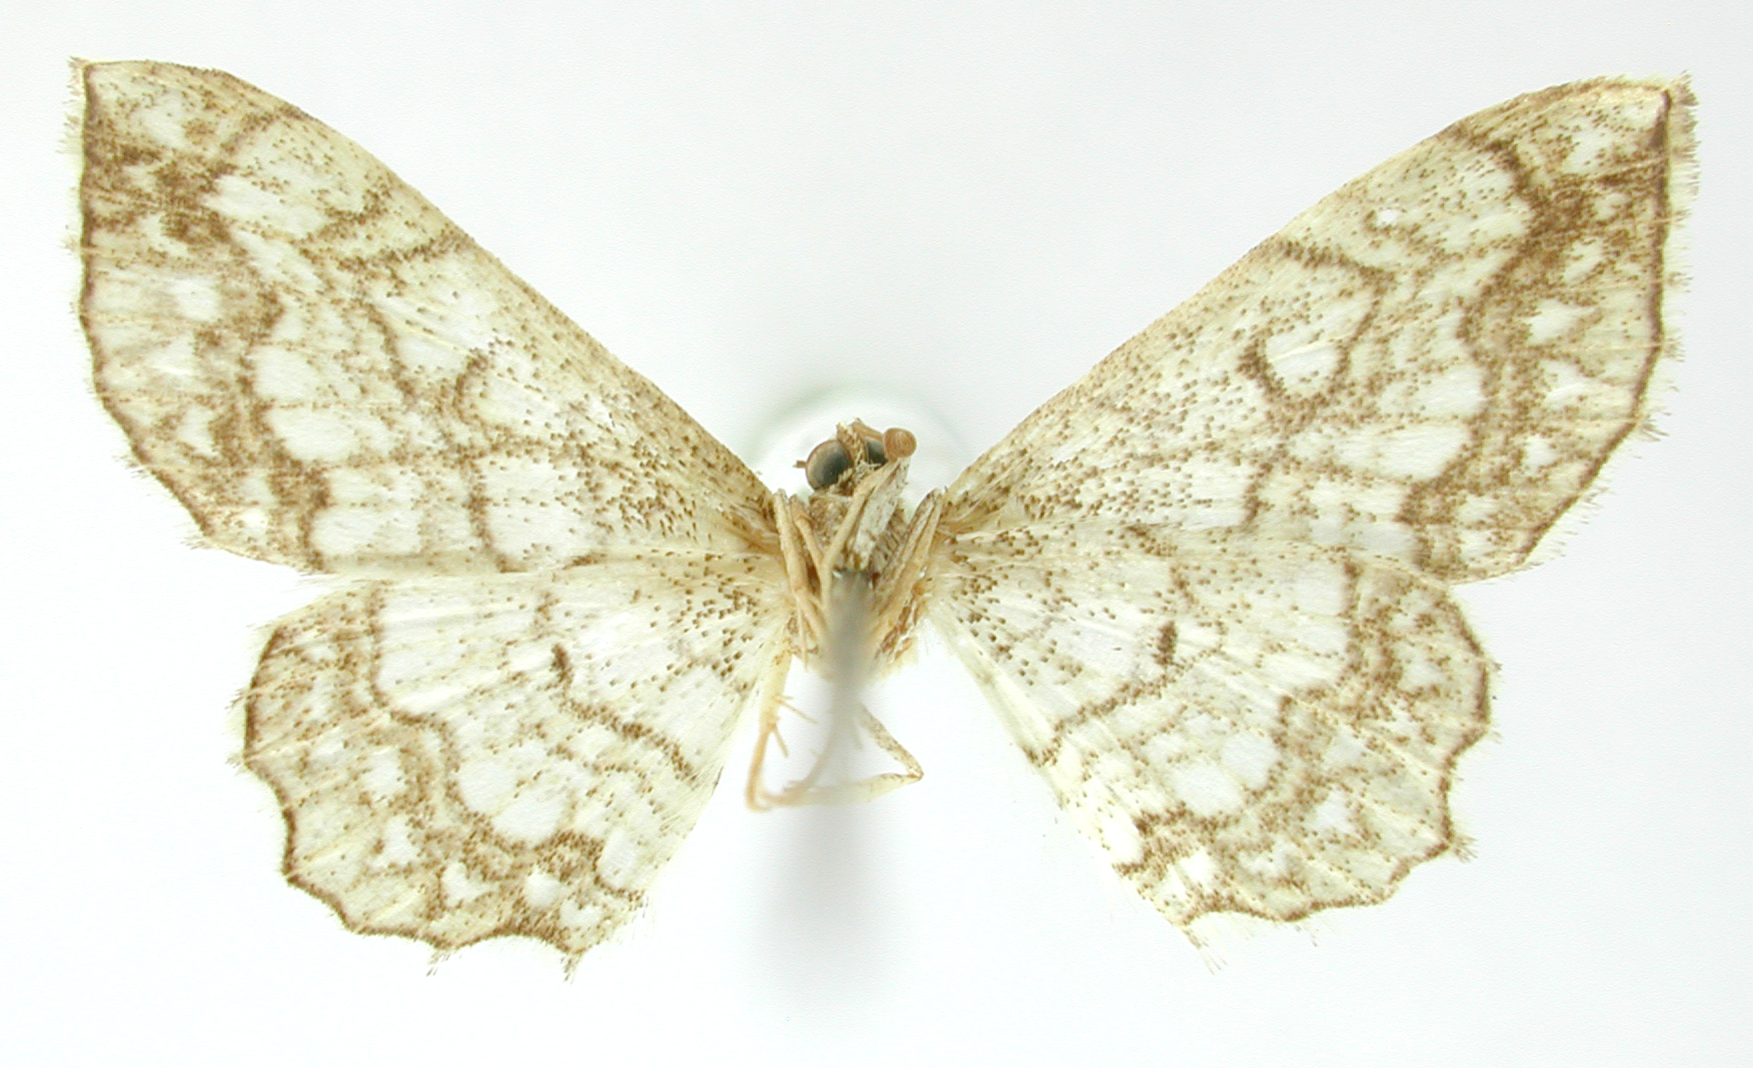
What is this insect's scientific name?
Pigia calotis
